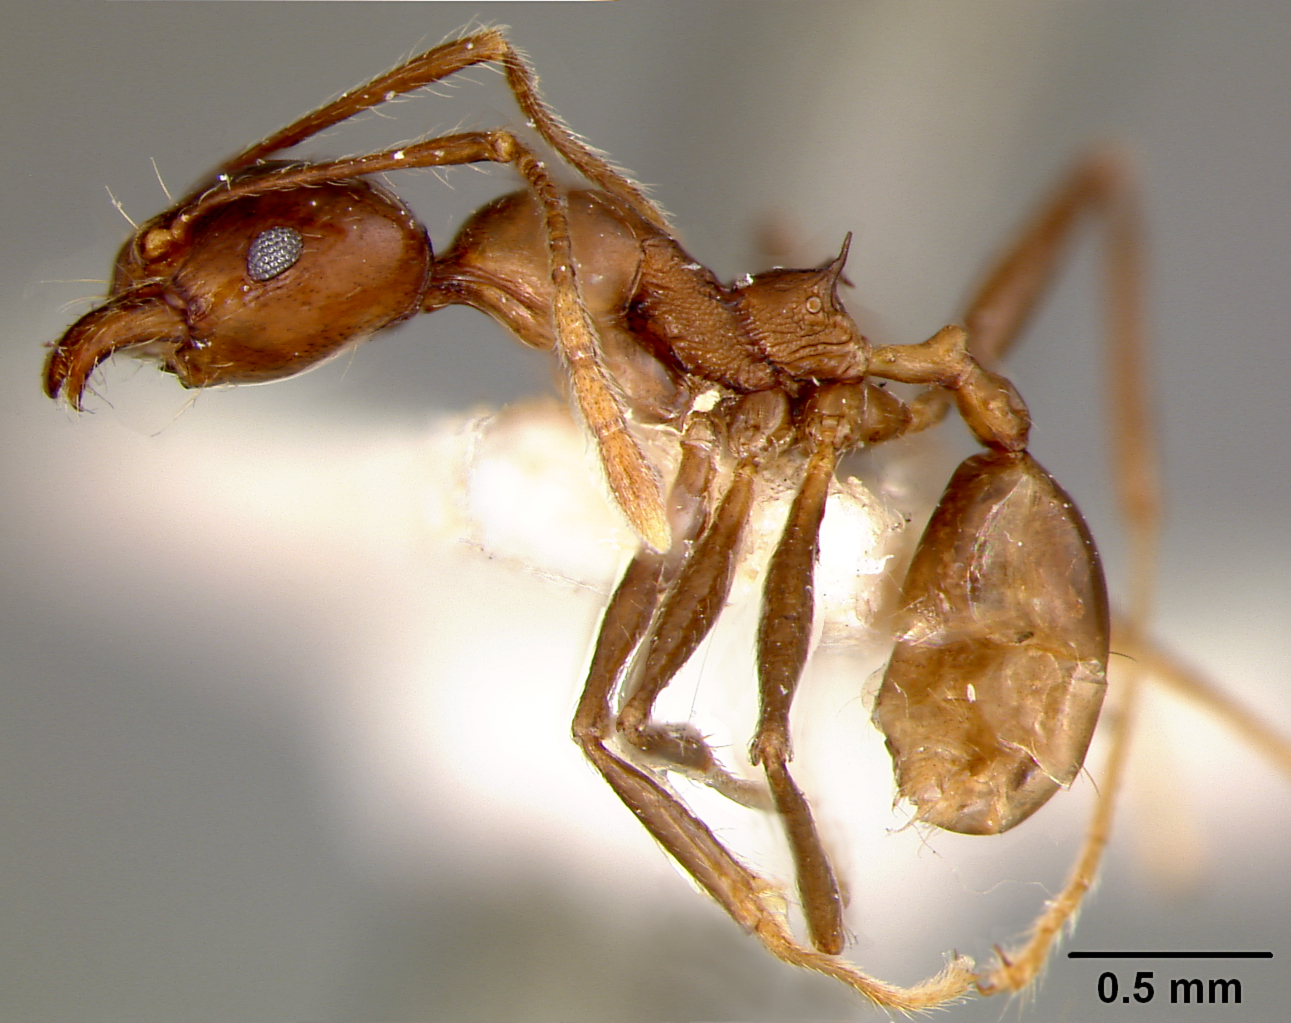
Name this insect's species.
Pheidole huberi
